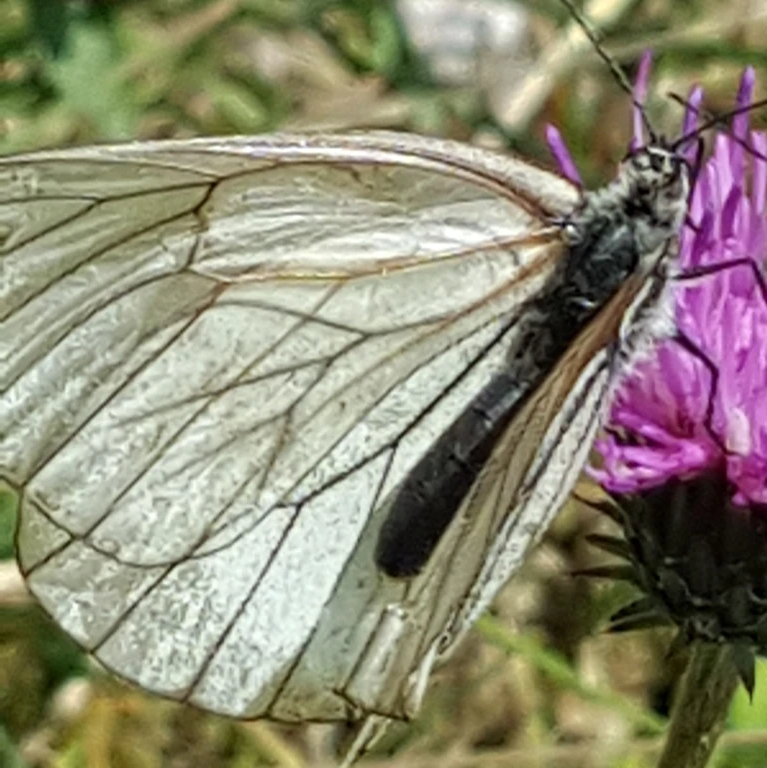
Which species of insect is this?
Aporia crataegi
